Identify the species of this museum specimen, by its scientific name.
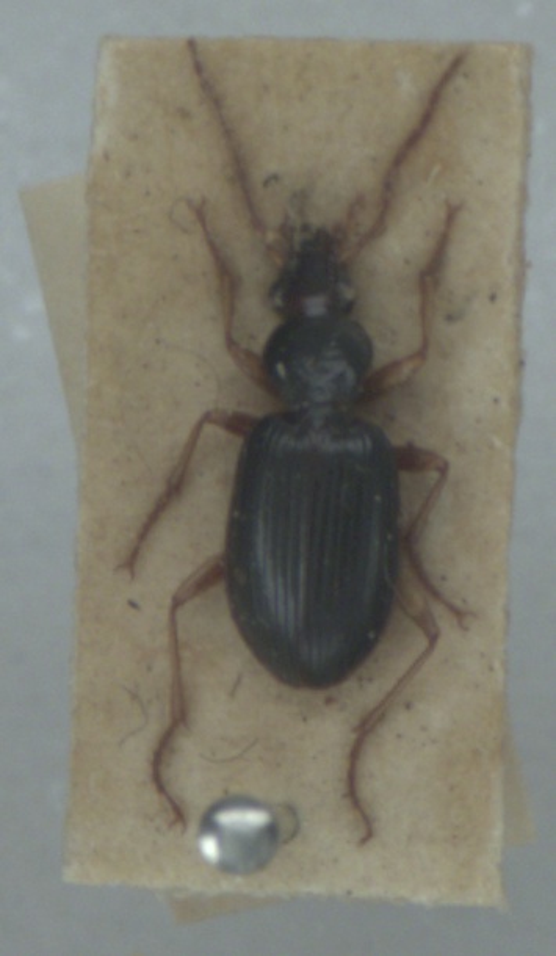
Paranchus albipes
